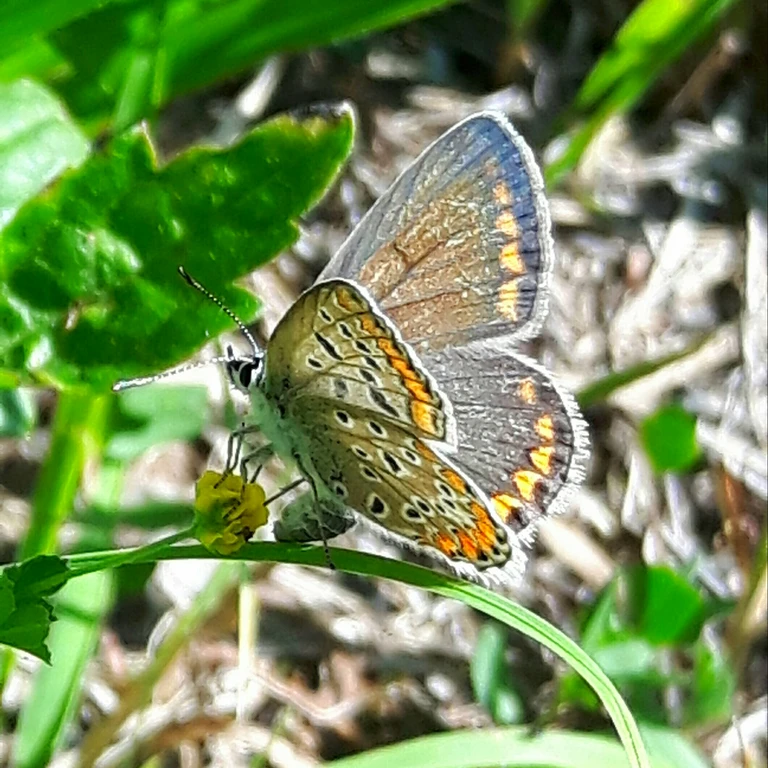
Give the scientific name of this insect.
Polyommatus icarus
